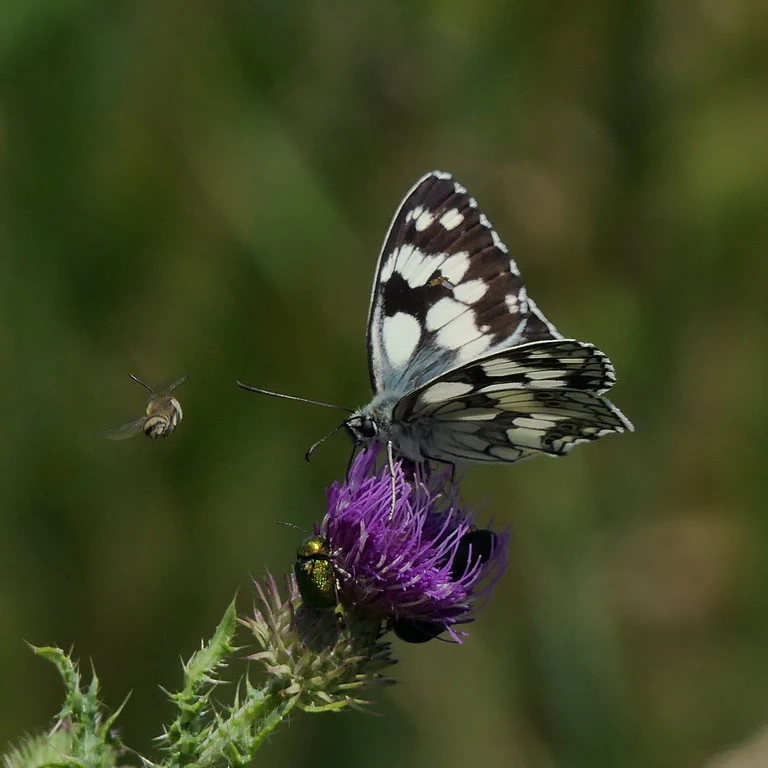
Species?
Melanargia galathea
